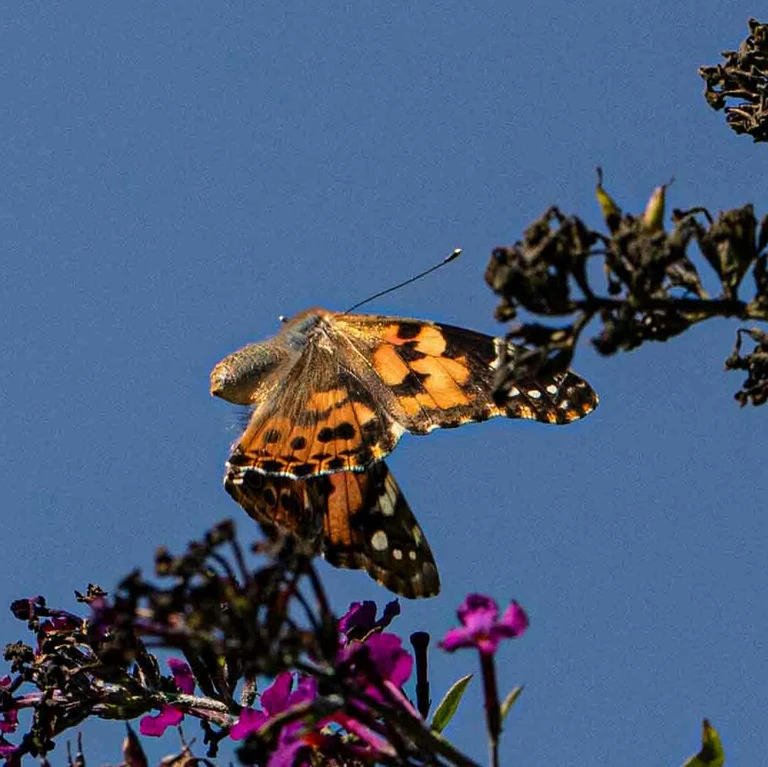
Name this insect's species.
Vanessa cardui
